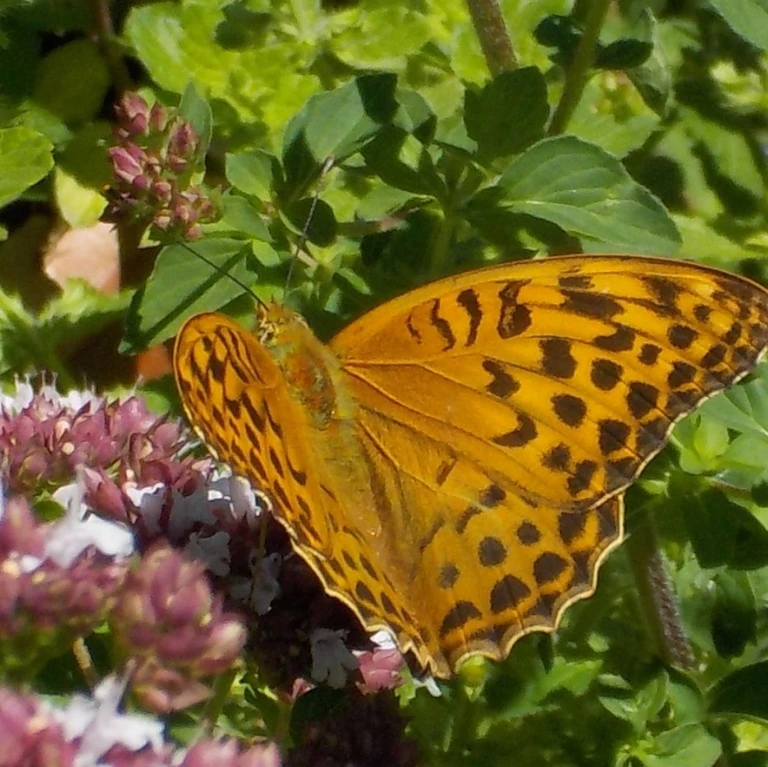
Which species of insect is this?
Argynnis paphia
